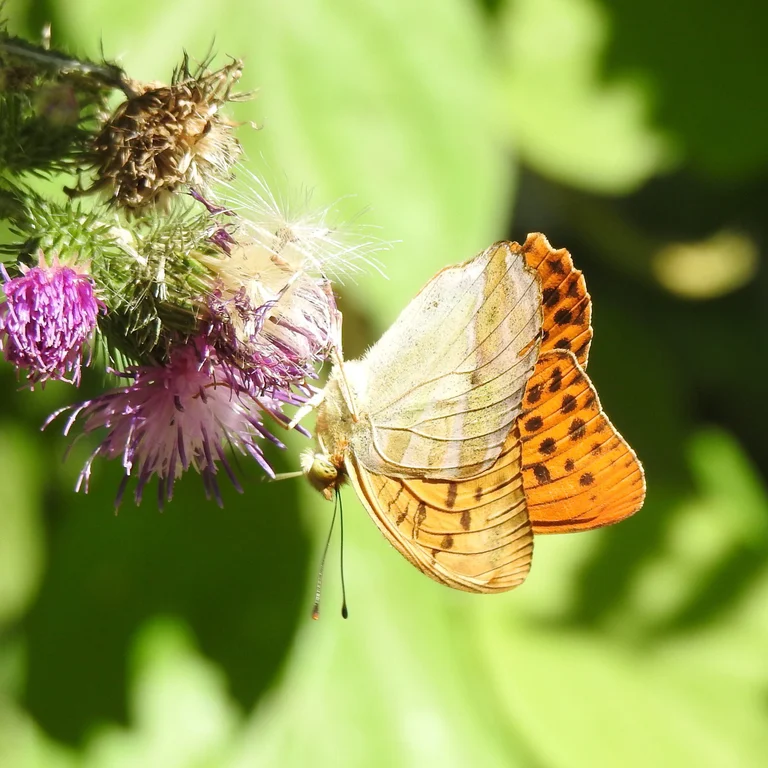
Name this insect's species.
Argynnis paphia
